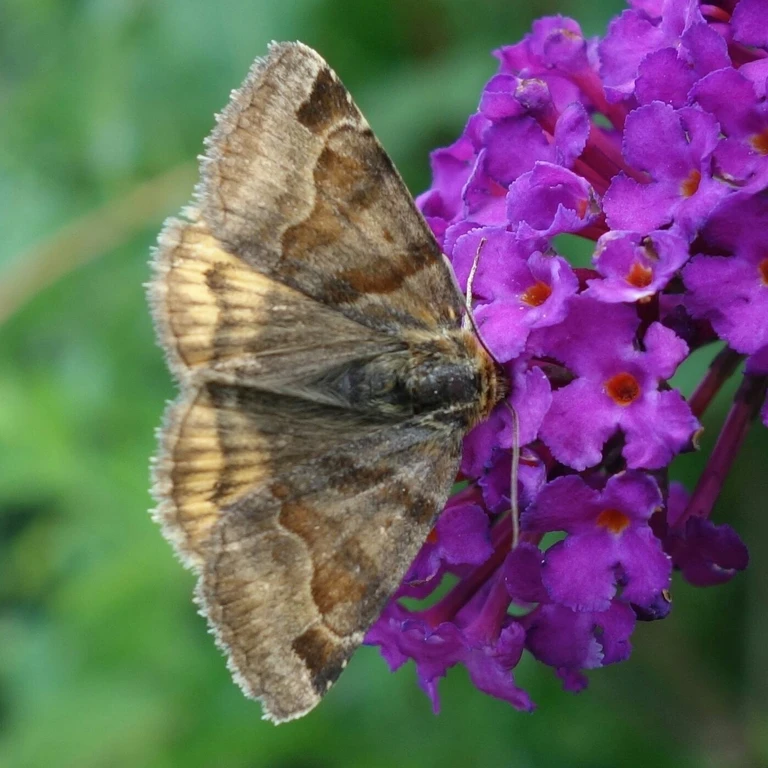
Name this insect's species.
Euclidia glyphica
